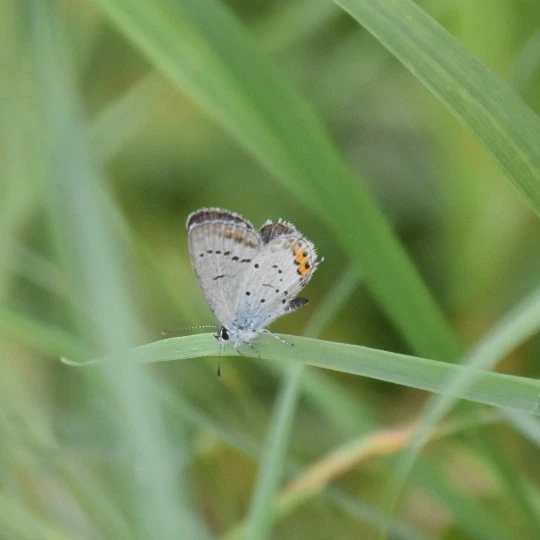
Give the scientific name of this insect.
Cupido argiades (also Elkalyce argiades)
